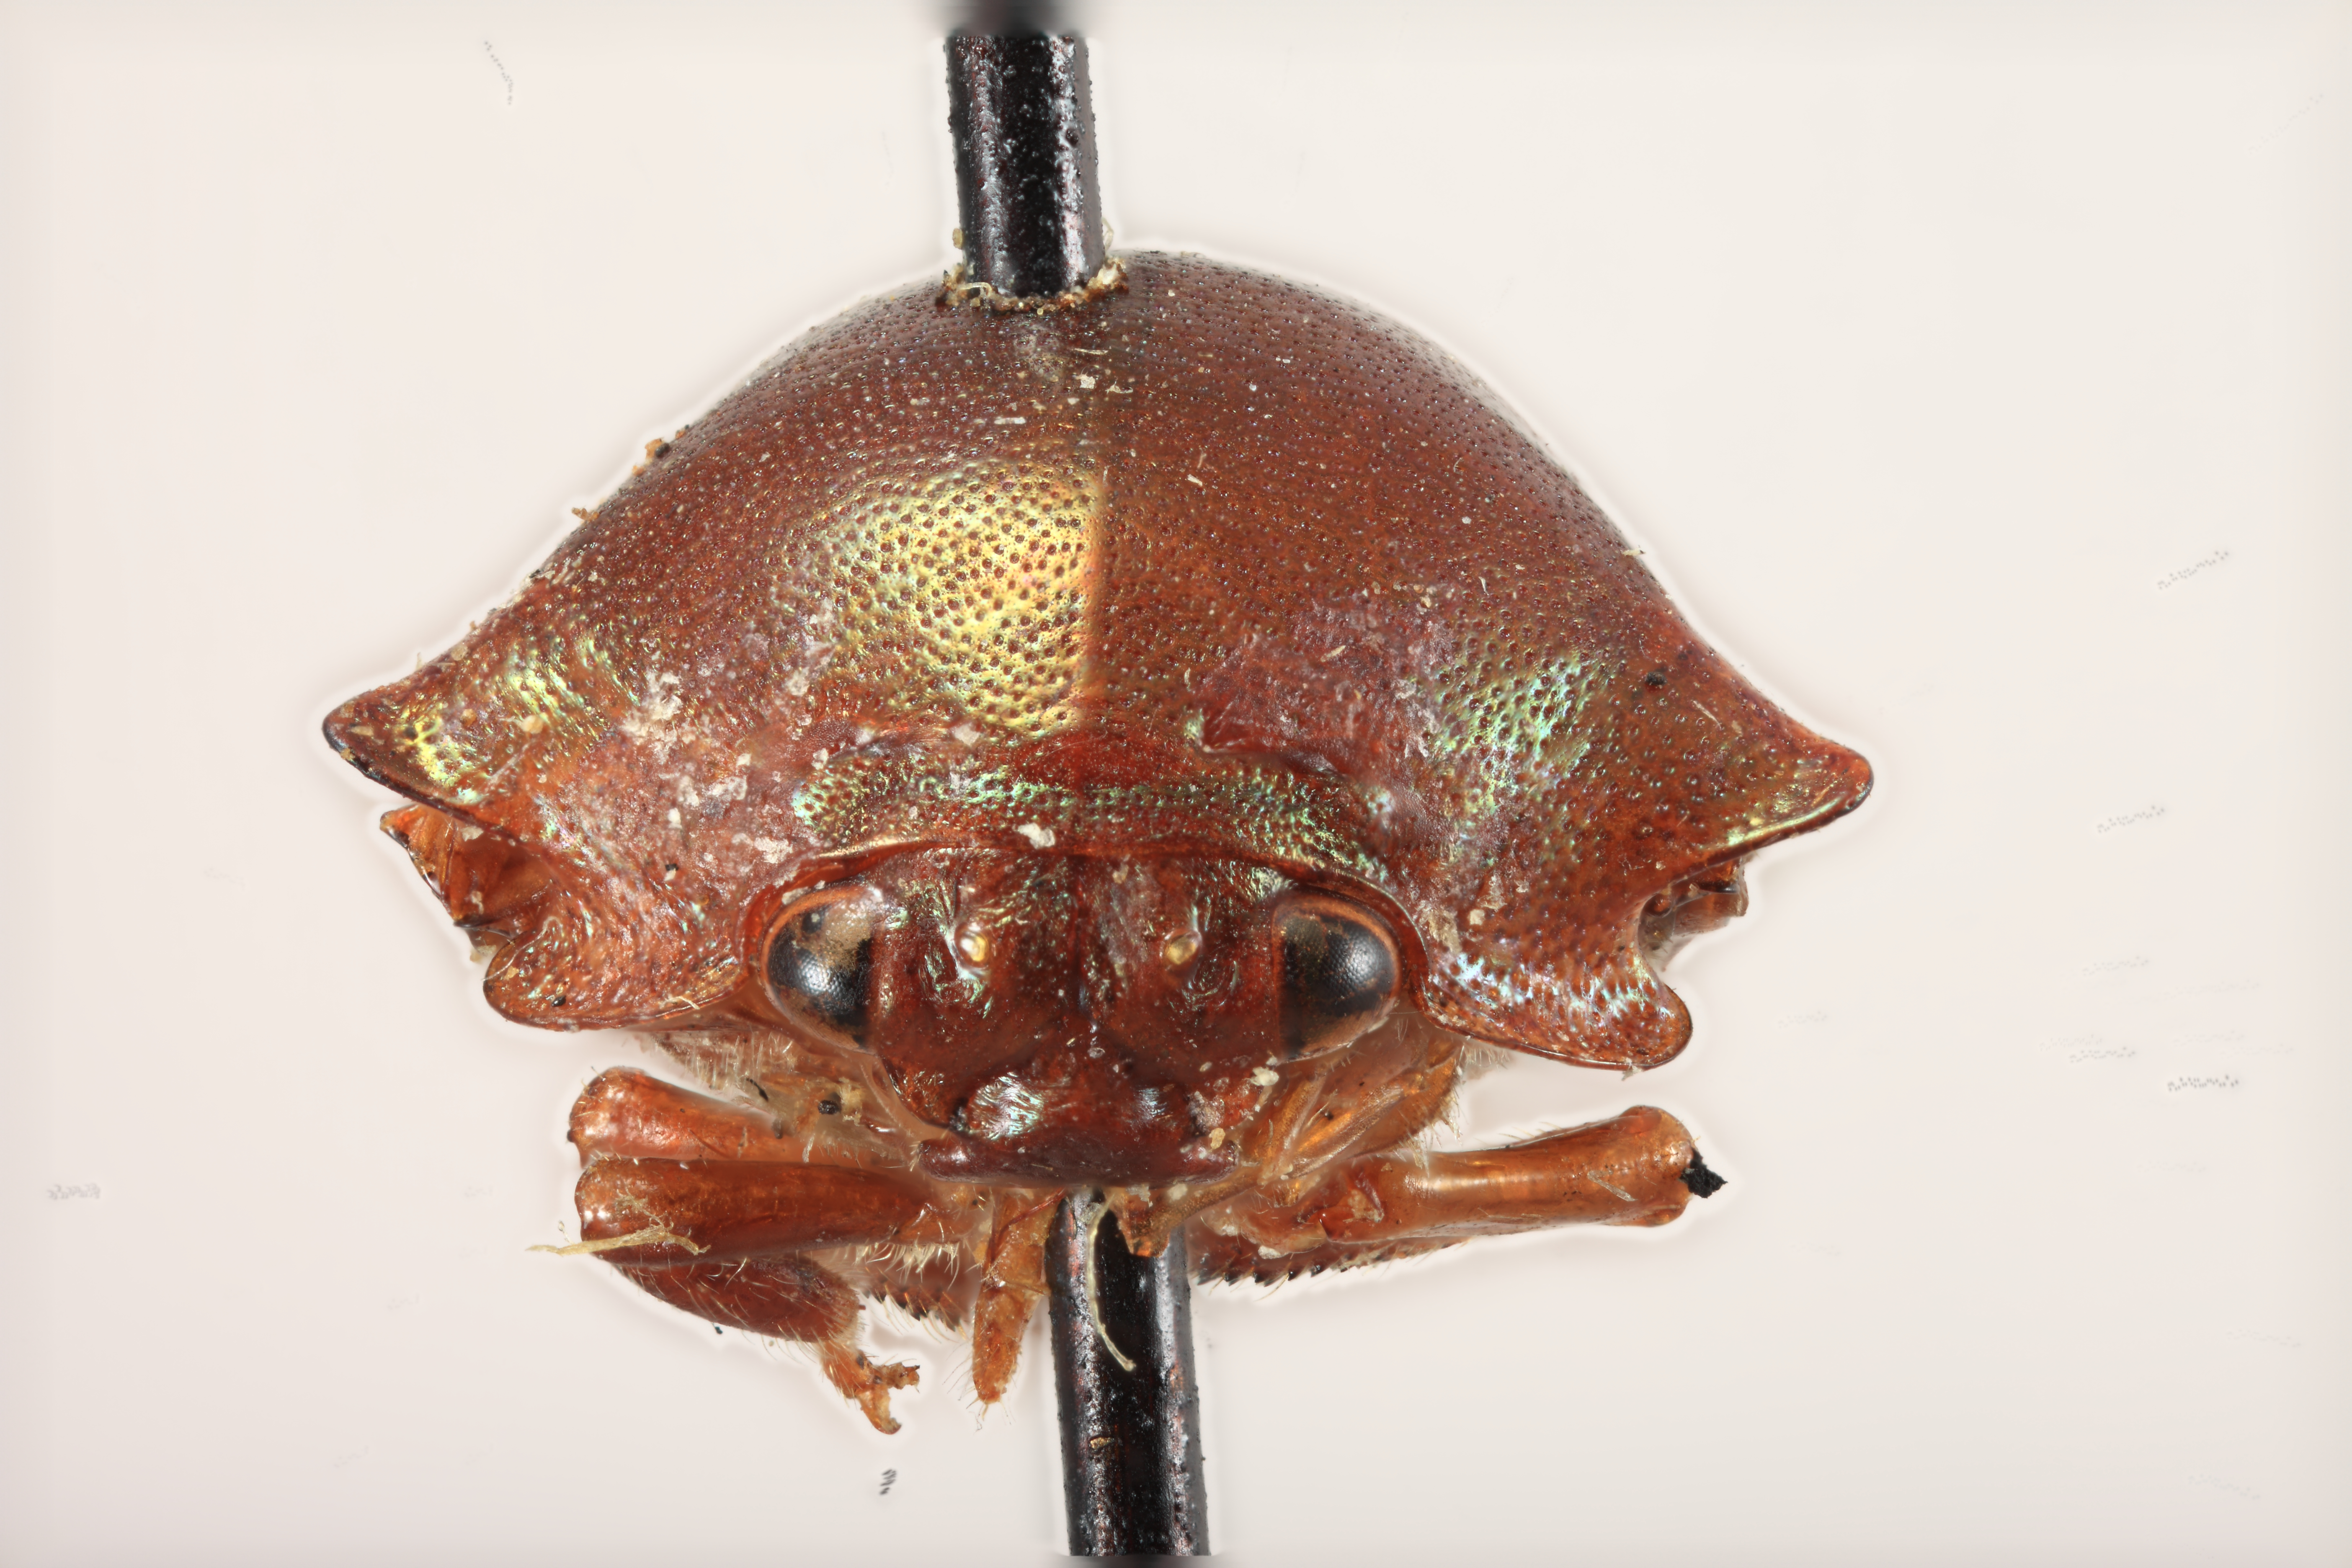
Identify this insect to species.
Chelyoidea brunnea
